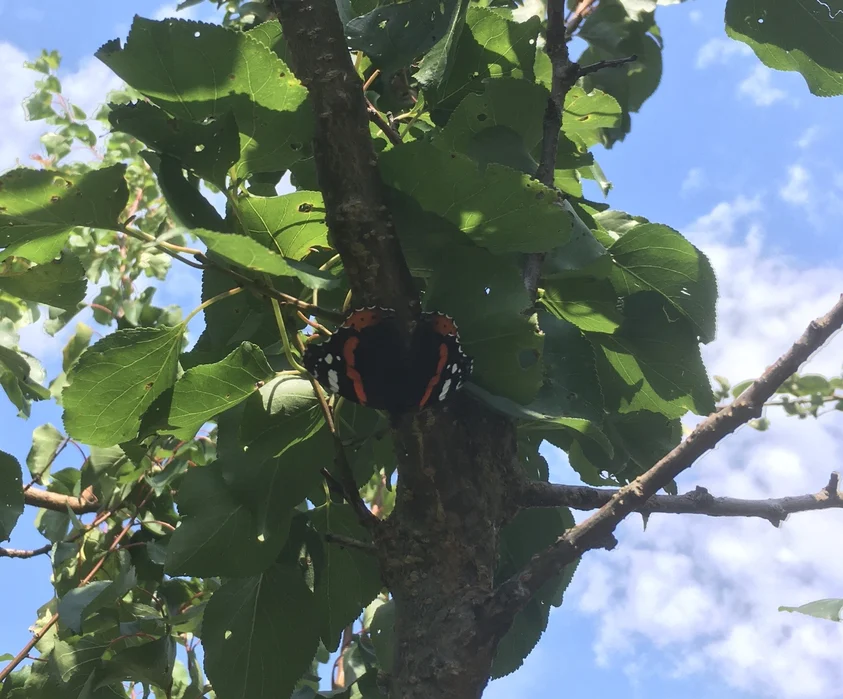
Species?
Vanessa atalanta
